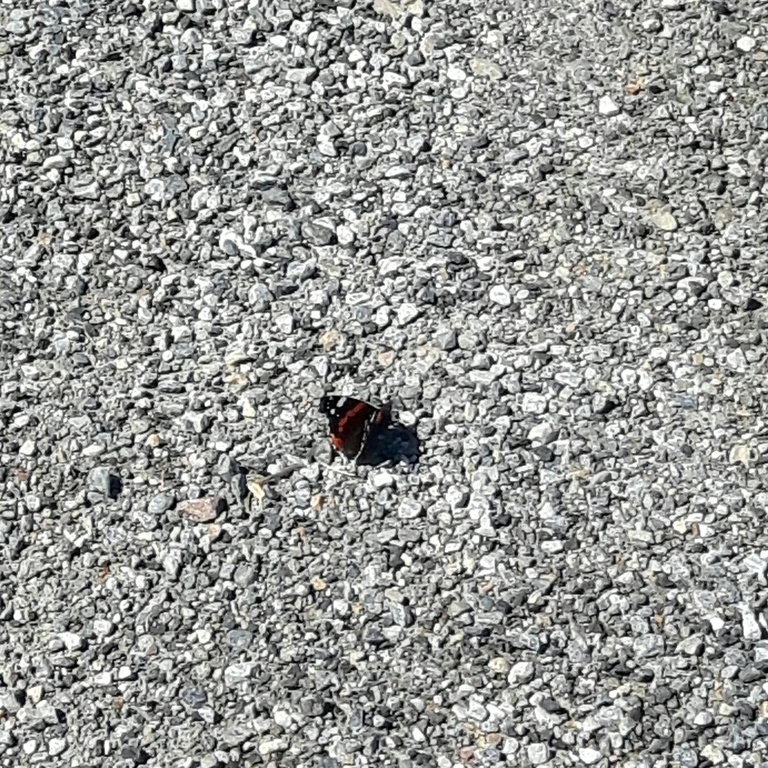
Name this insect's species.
Vanessa atalanta
